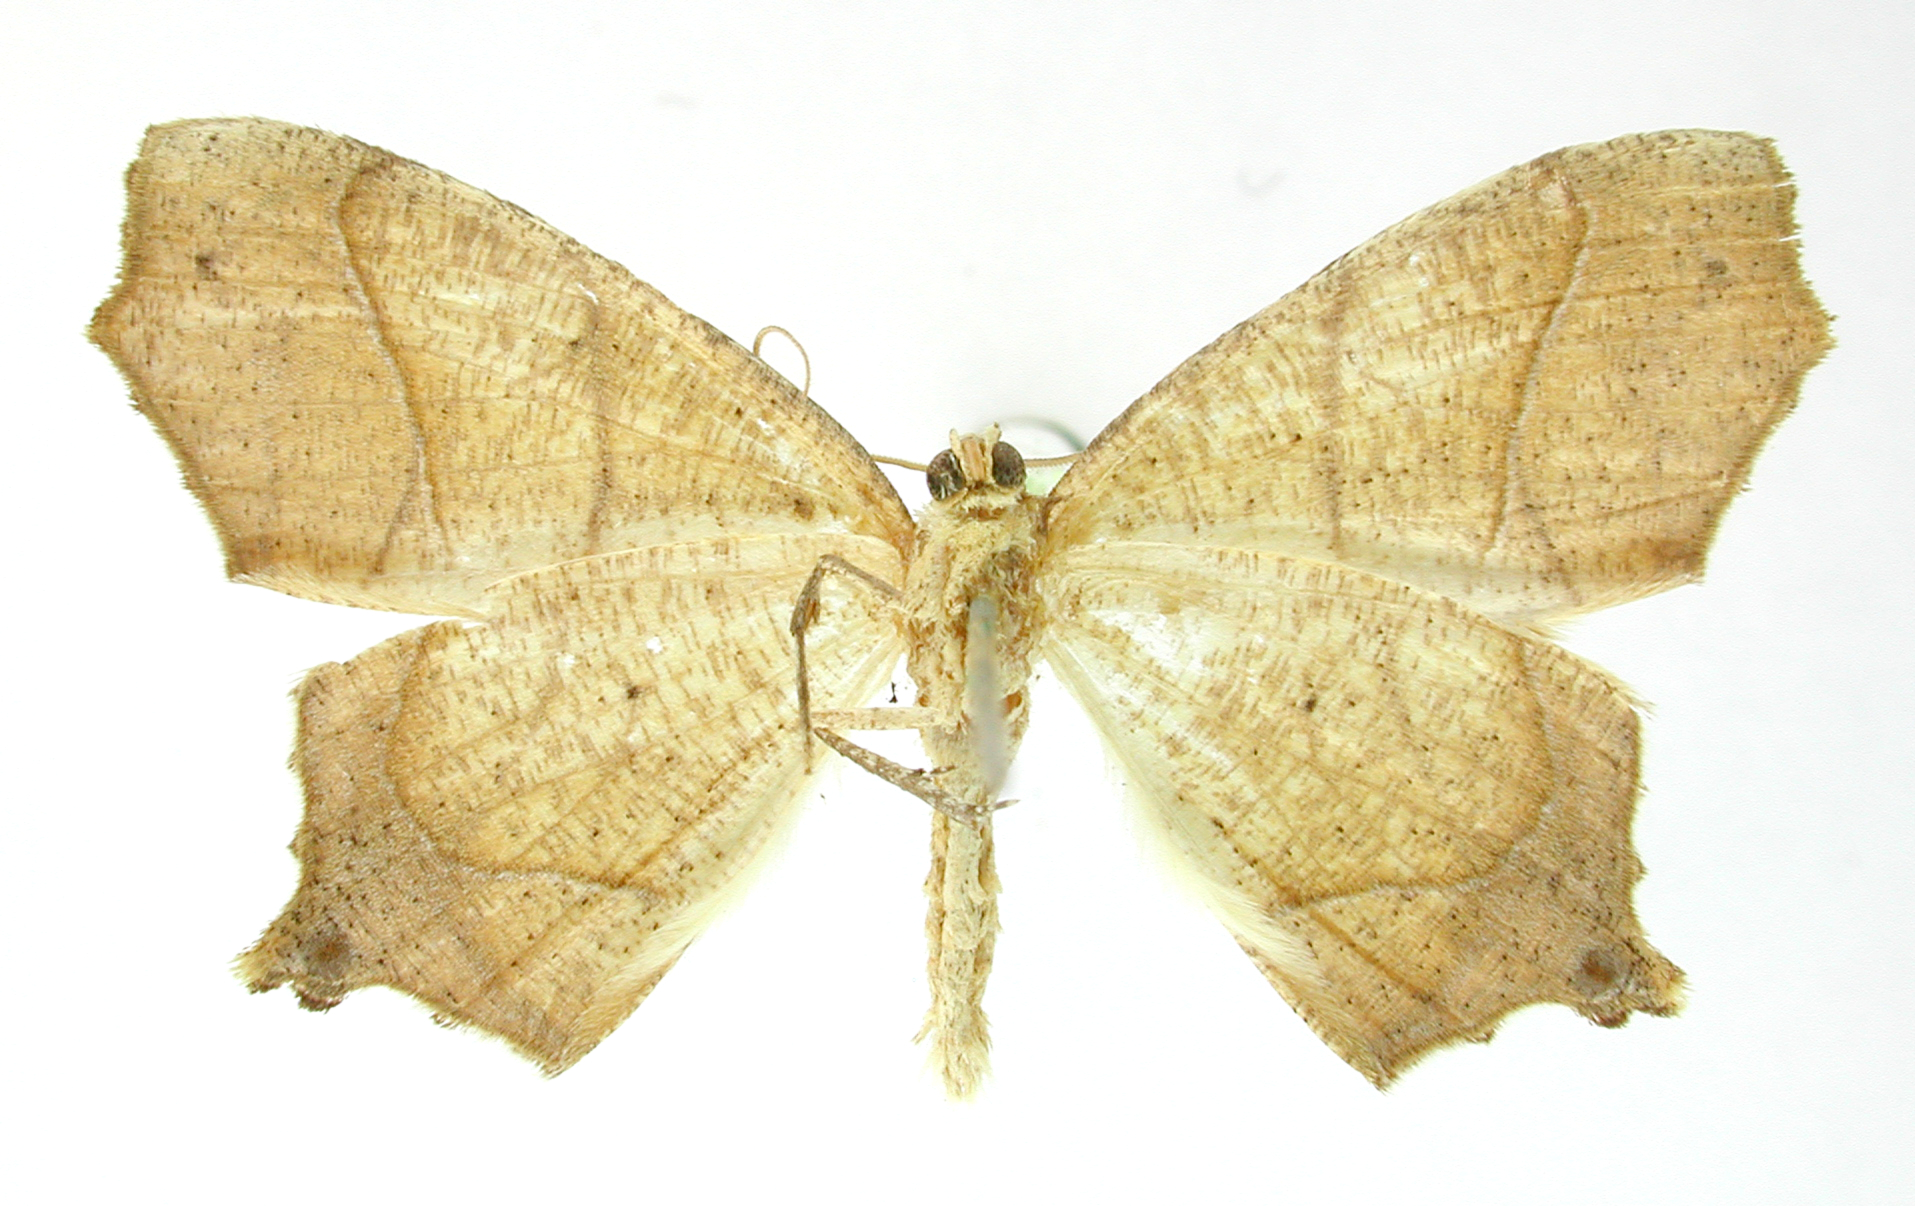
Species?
Azelina contorta
